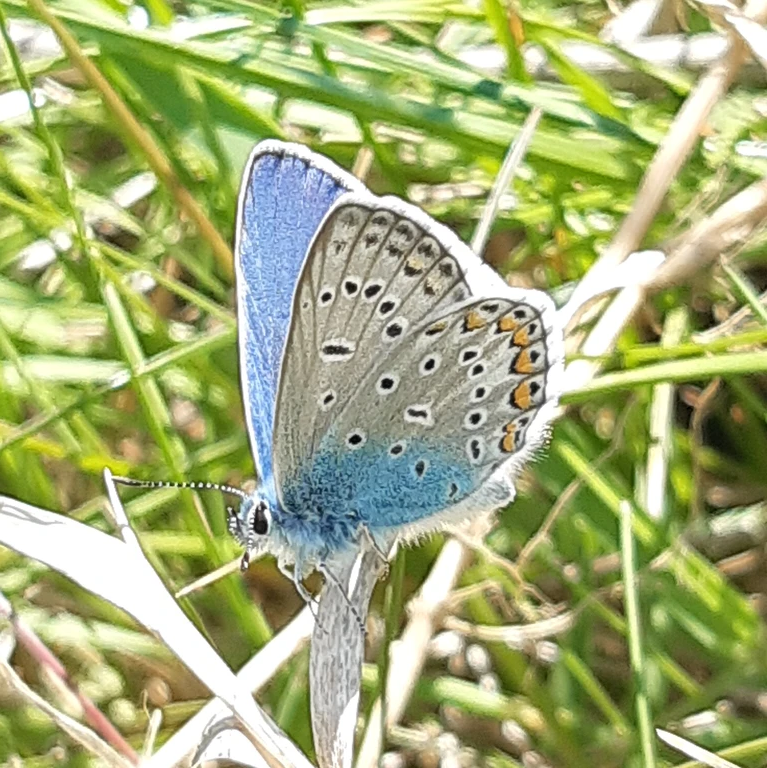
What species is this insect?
Polyommatus icarus
